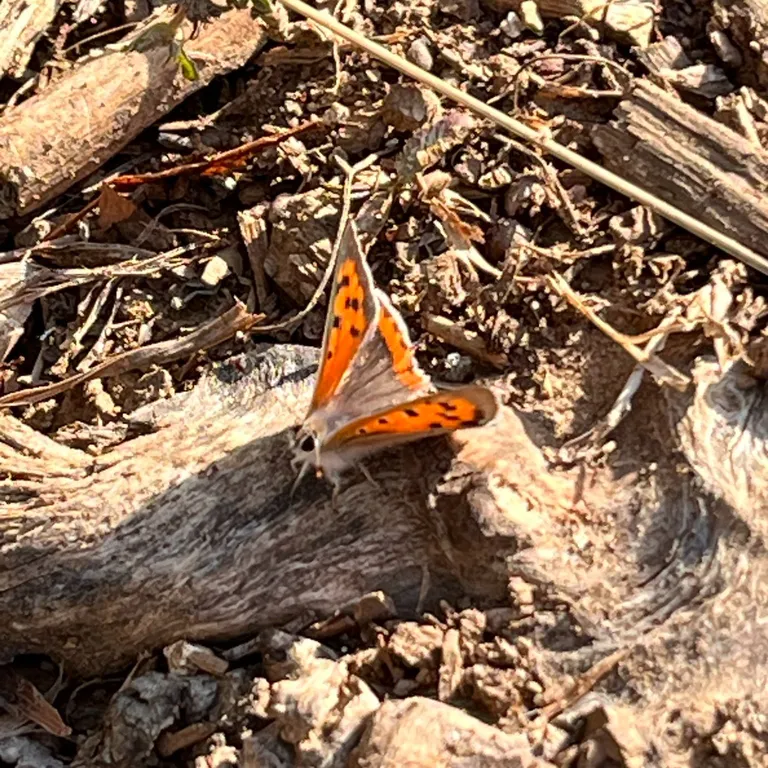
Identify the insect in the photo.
Lycaena phlaeas
